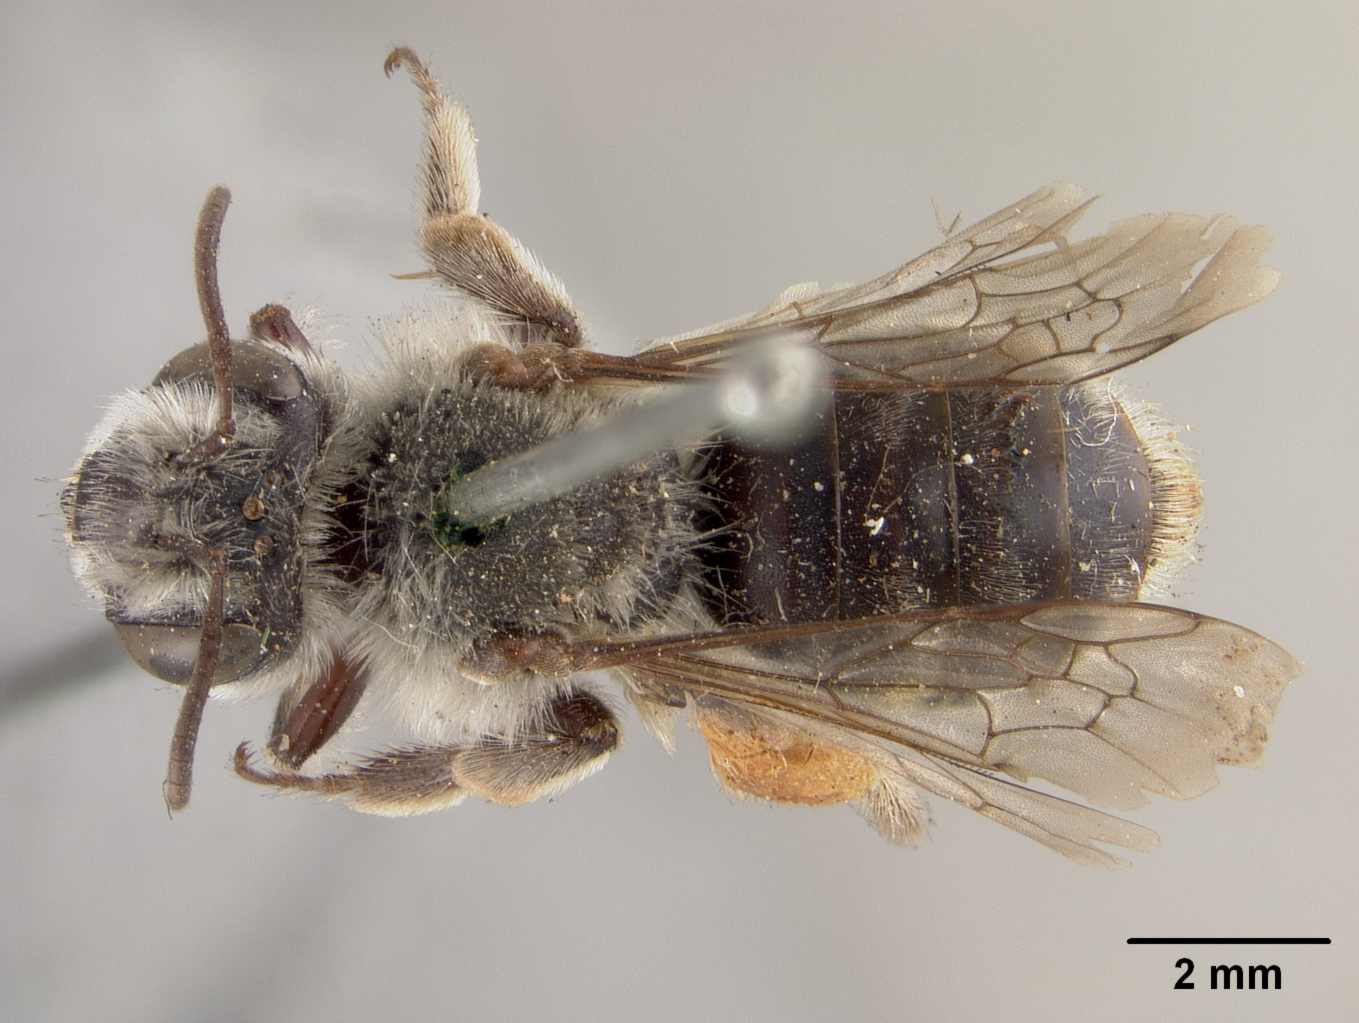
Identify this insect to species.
Andrena cryptanthae
